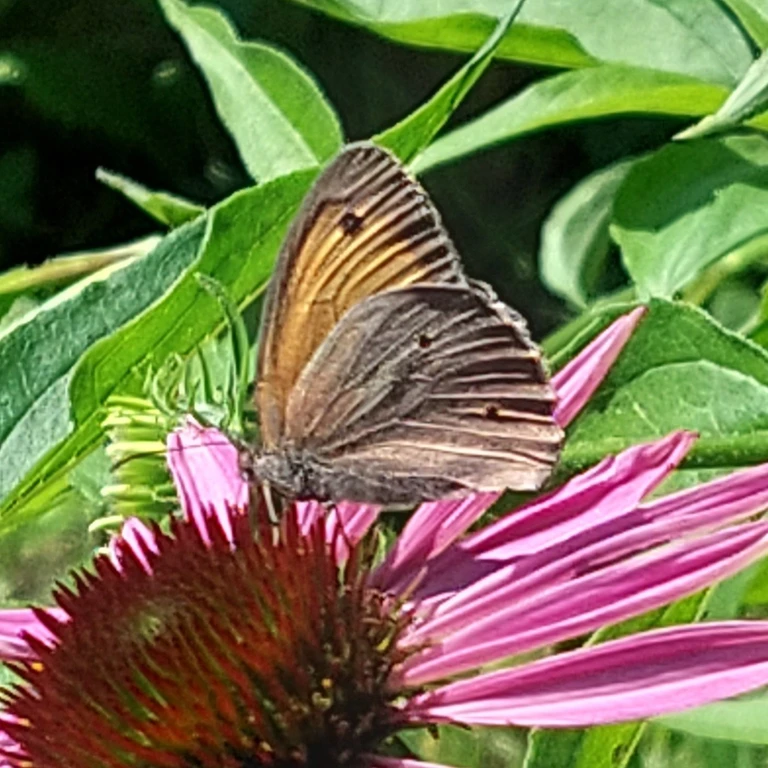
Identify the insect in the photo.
Maniola jurtina
